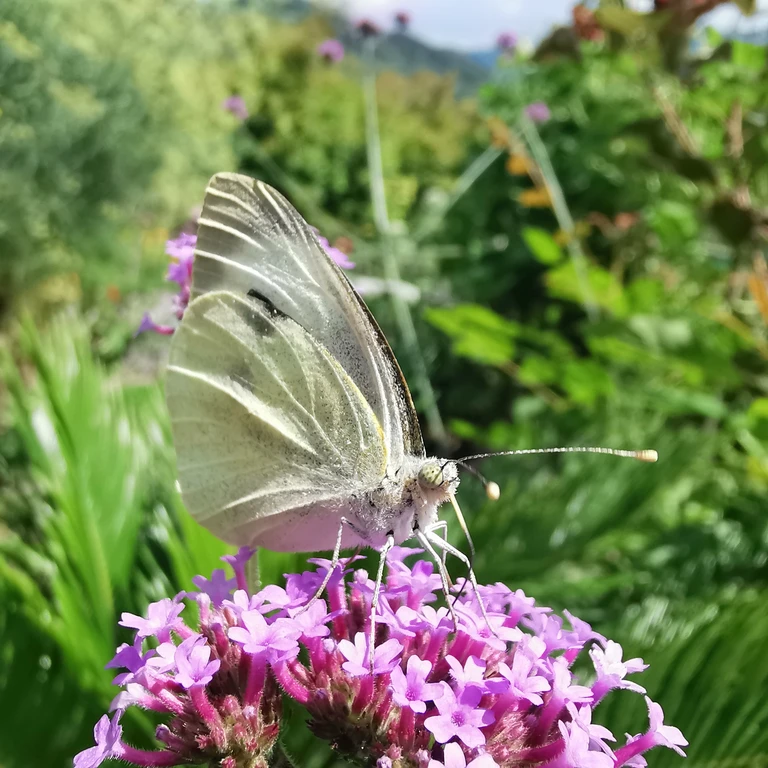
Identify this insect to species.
Pieris brassicae
